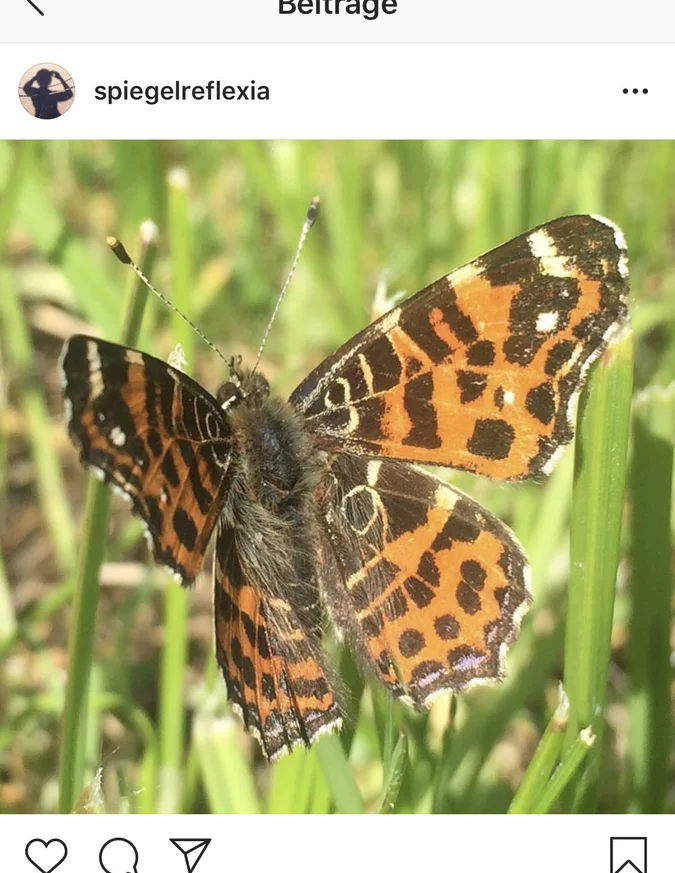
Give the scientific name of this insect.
Araschnia levana
